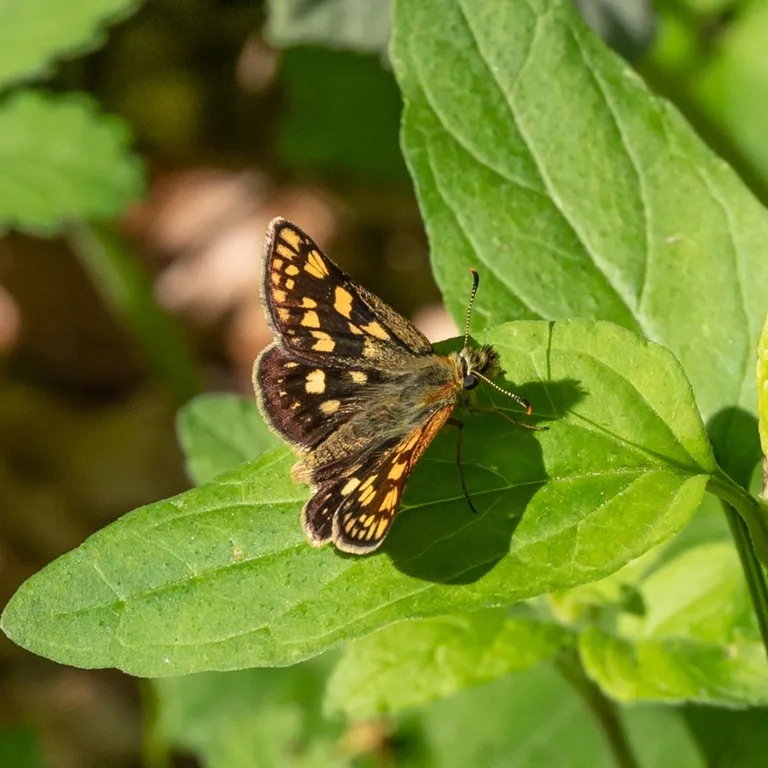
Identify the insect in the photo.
Carterocephalus palaemon
